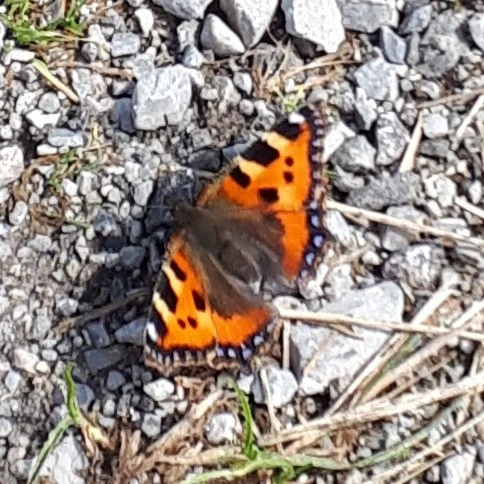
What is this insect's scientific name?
Aglais urticae
